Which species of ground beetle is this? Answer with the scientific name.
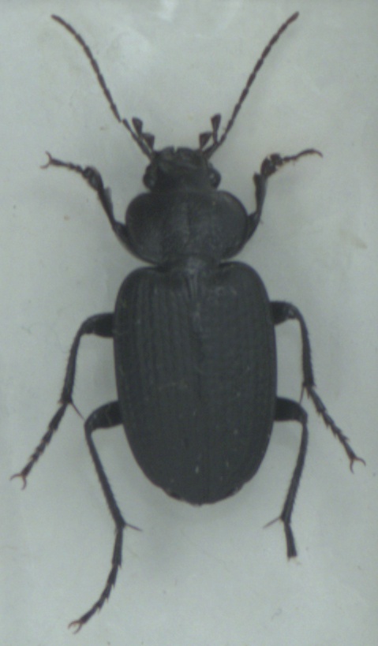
Licinus punctatulus
